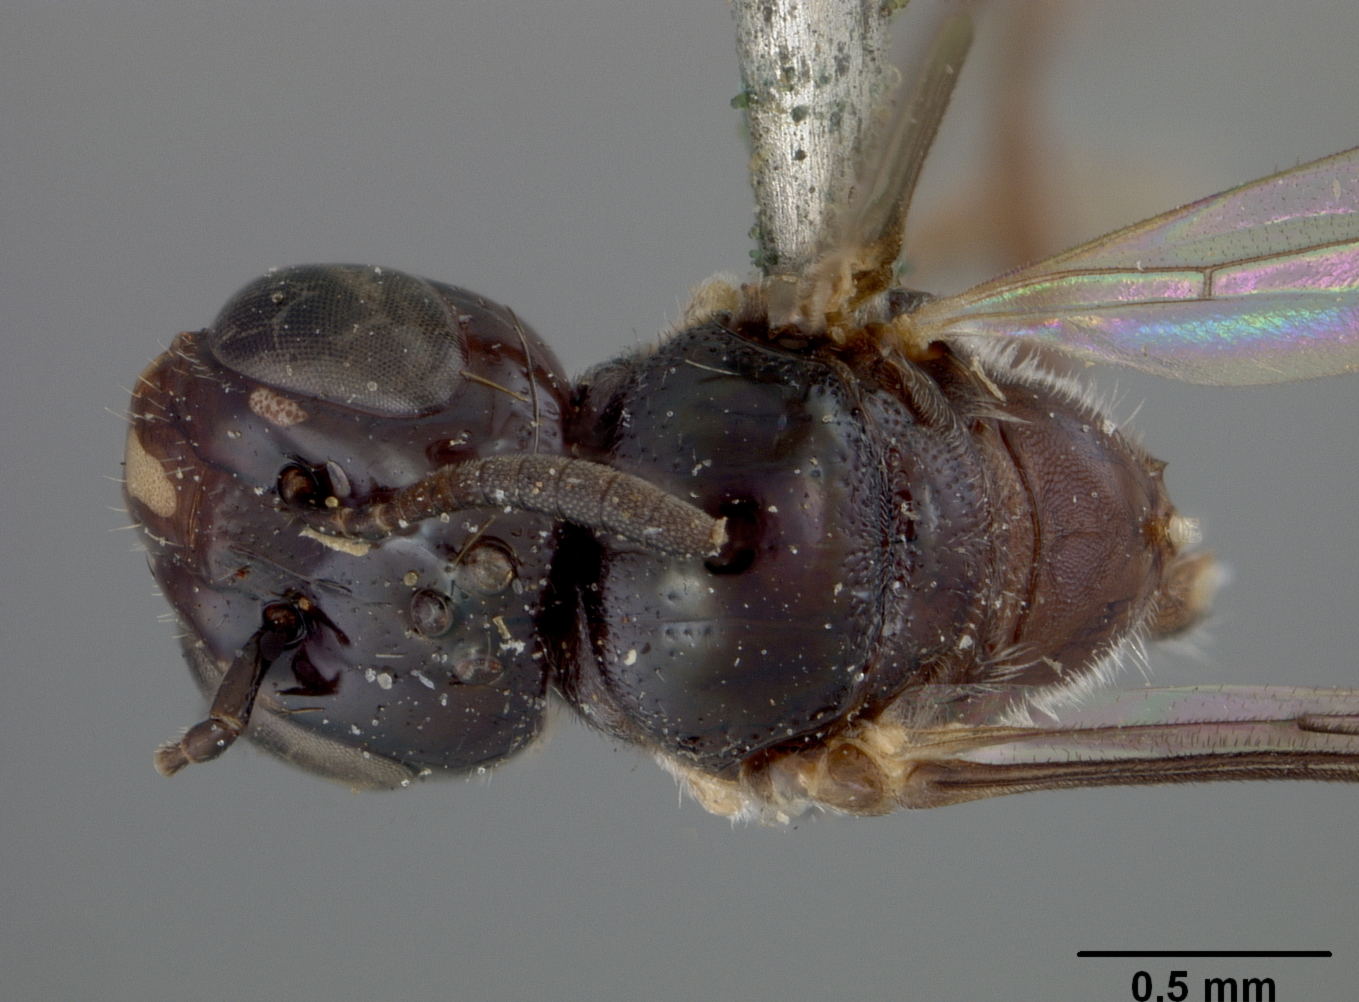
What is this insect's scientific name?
Ceratina nigrita
